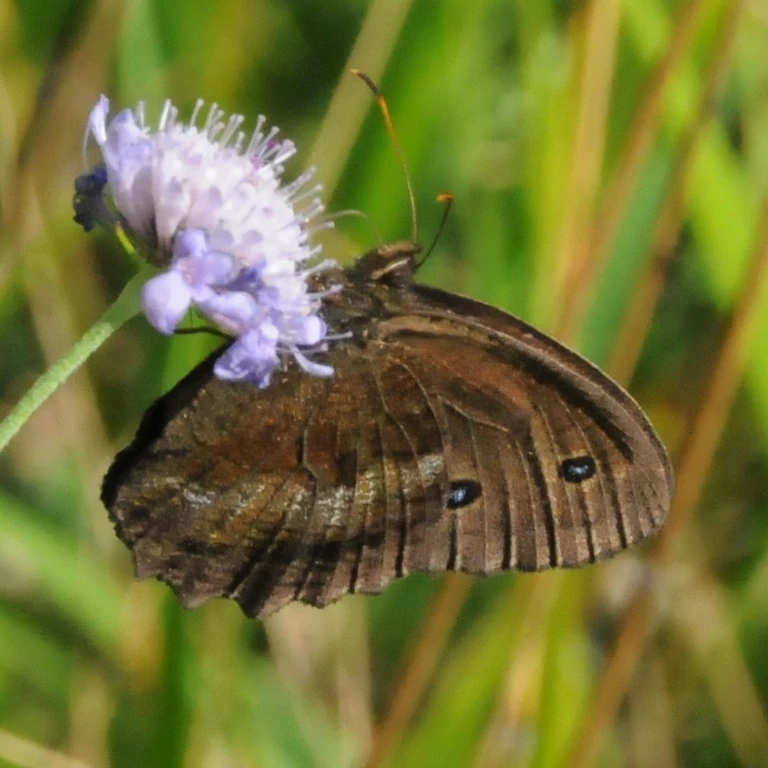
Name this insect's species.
Minois dryas
